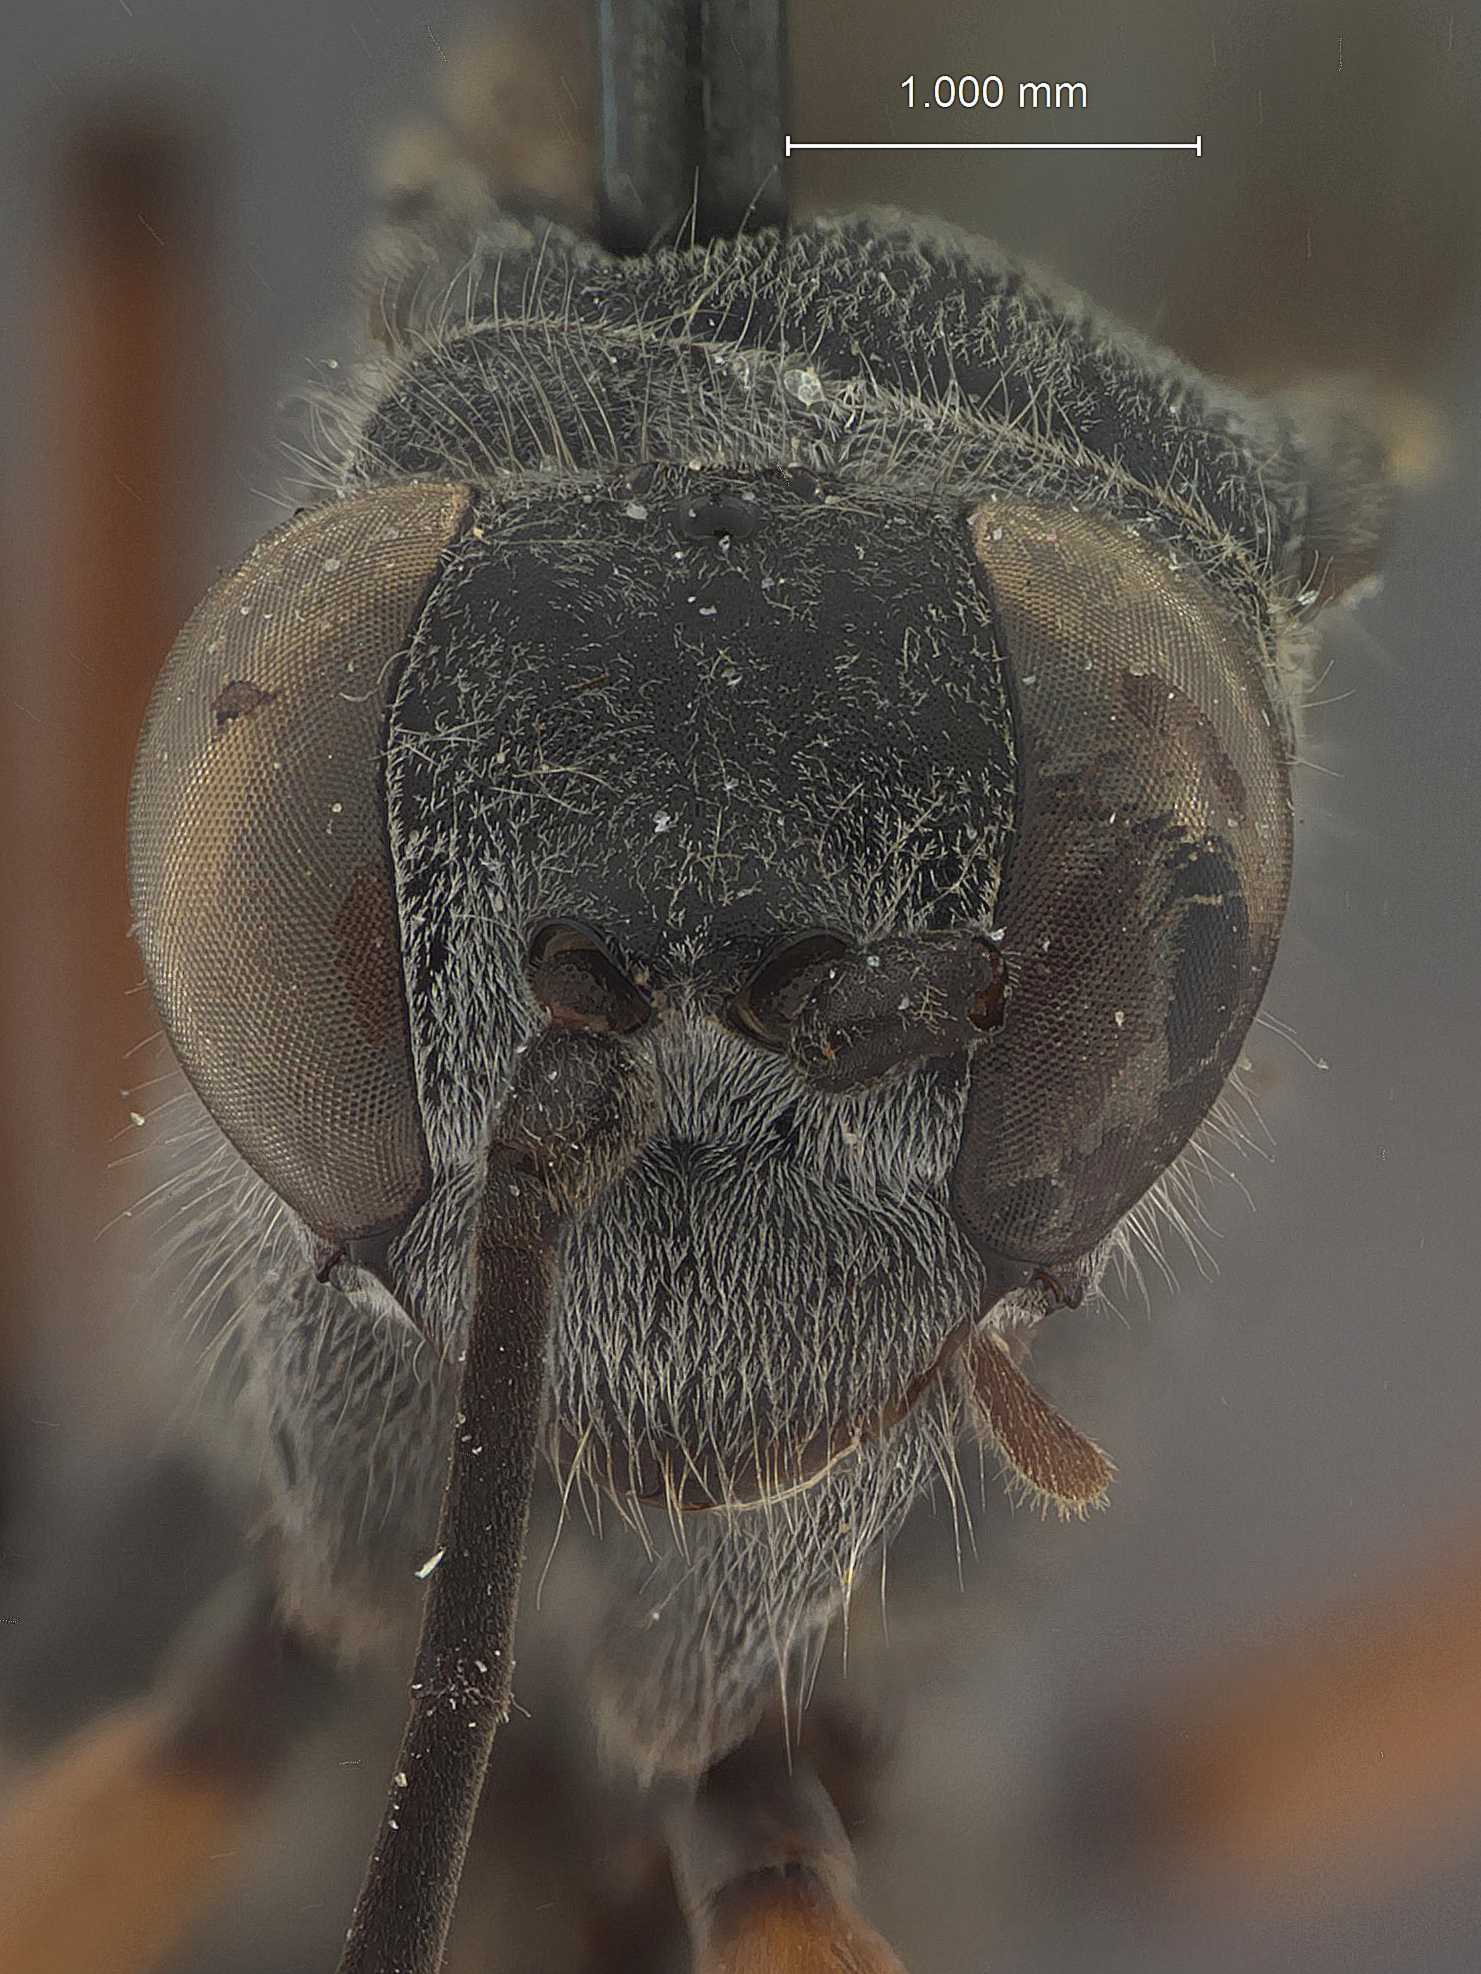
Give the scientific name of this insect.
Auplopus femur-rubrus
